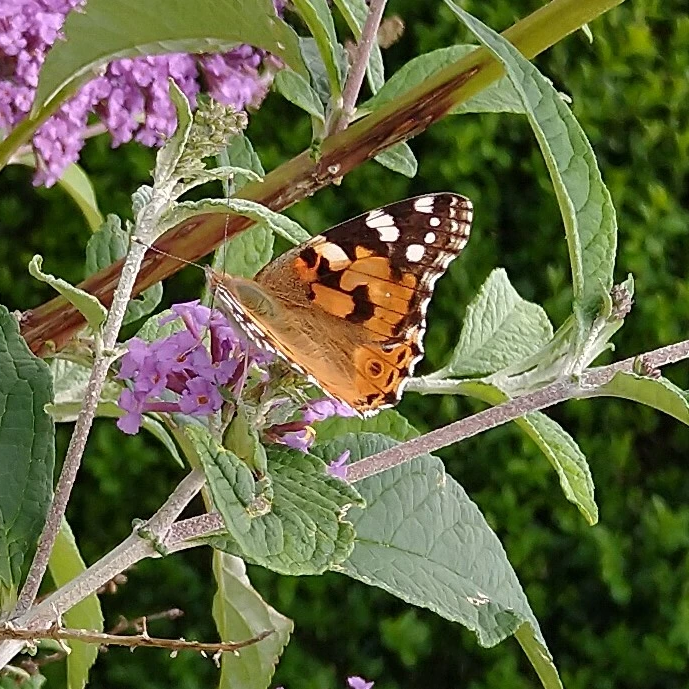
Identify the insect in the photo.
Vanessa cardui
